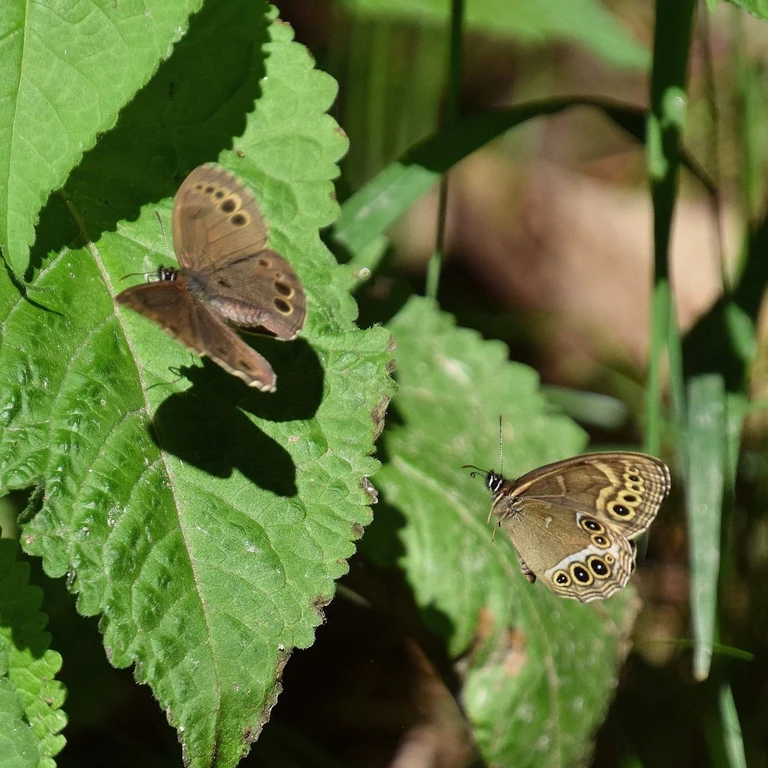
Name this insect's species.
Lopinga achine (also Pararge achine)
